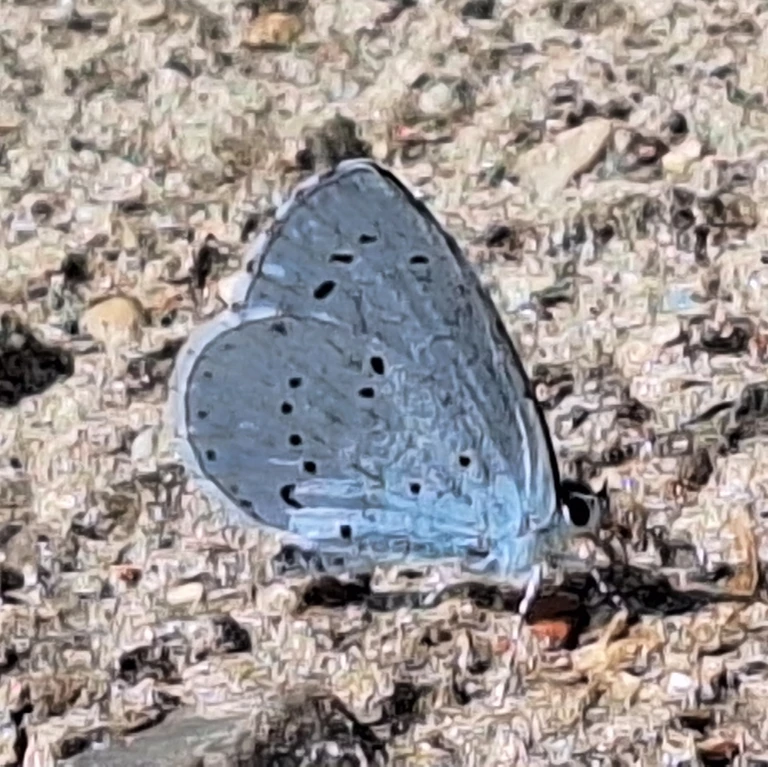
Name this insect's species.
Celastrina argiolus
